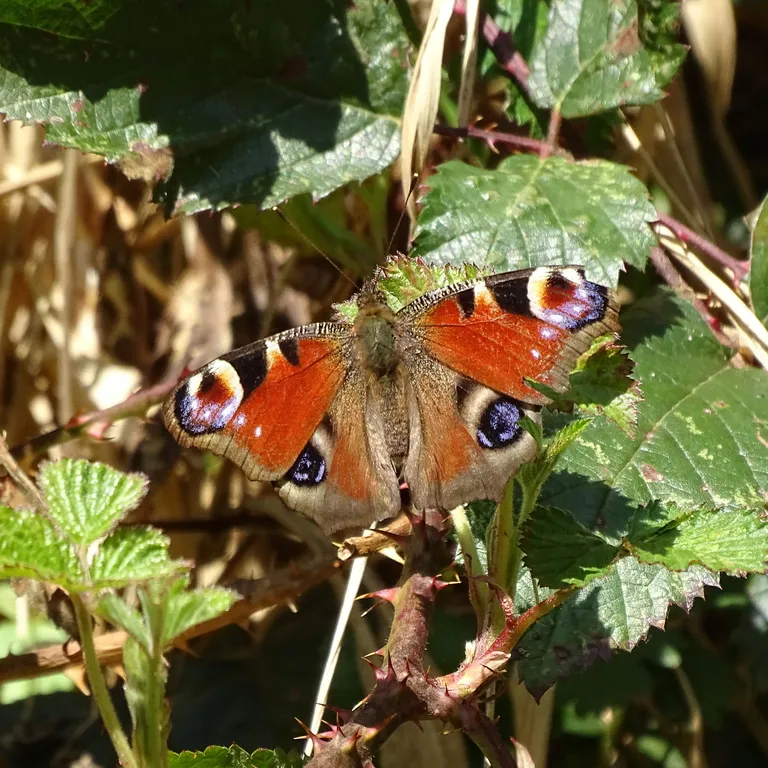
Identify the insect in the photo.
Aglais io
